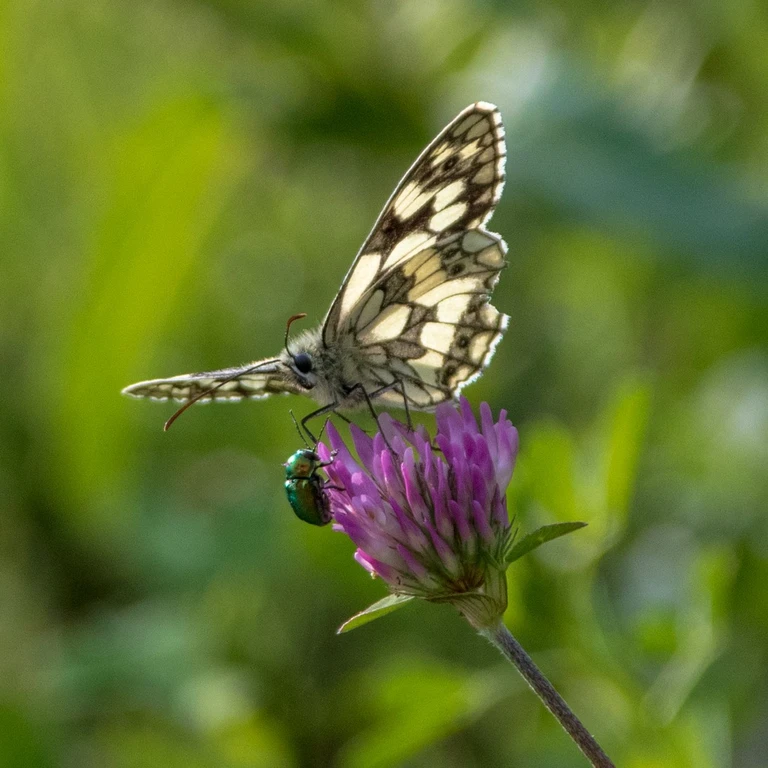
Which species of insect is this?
Melanargia galathea
